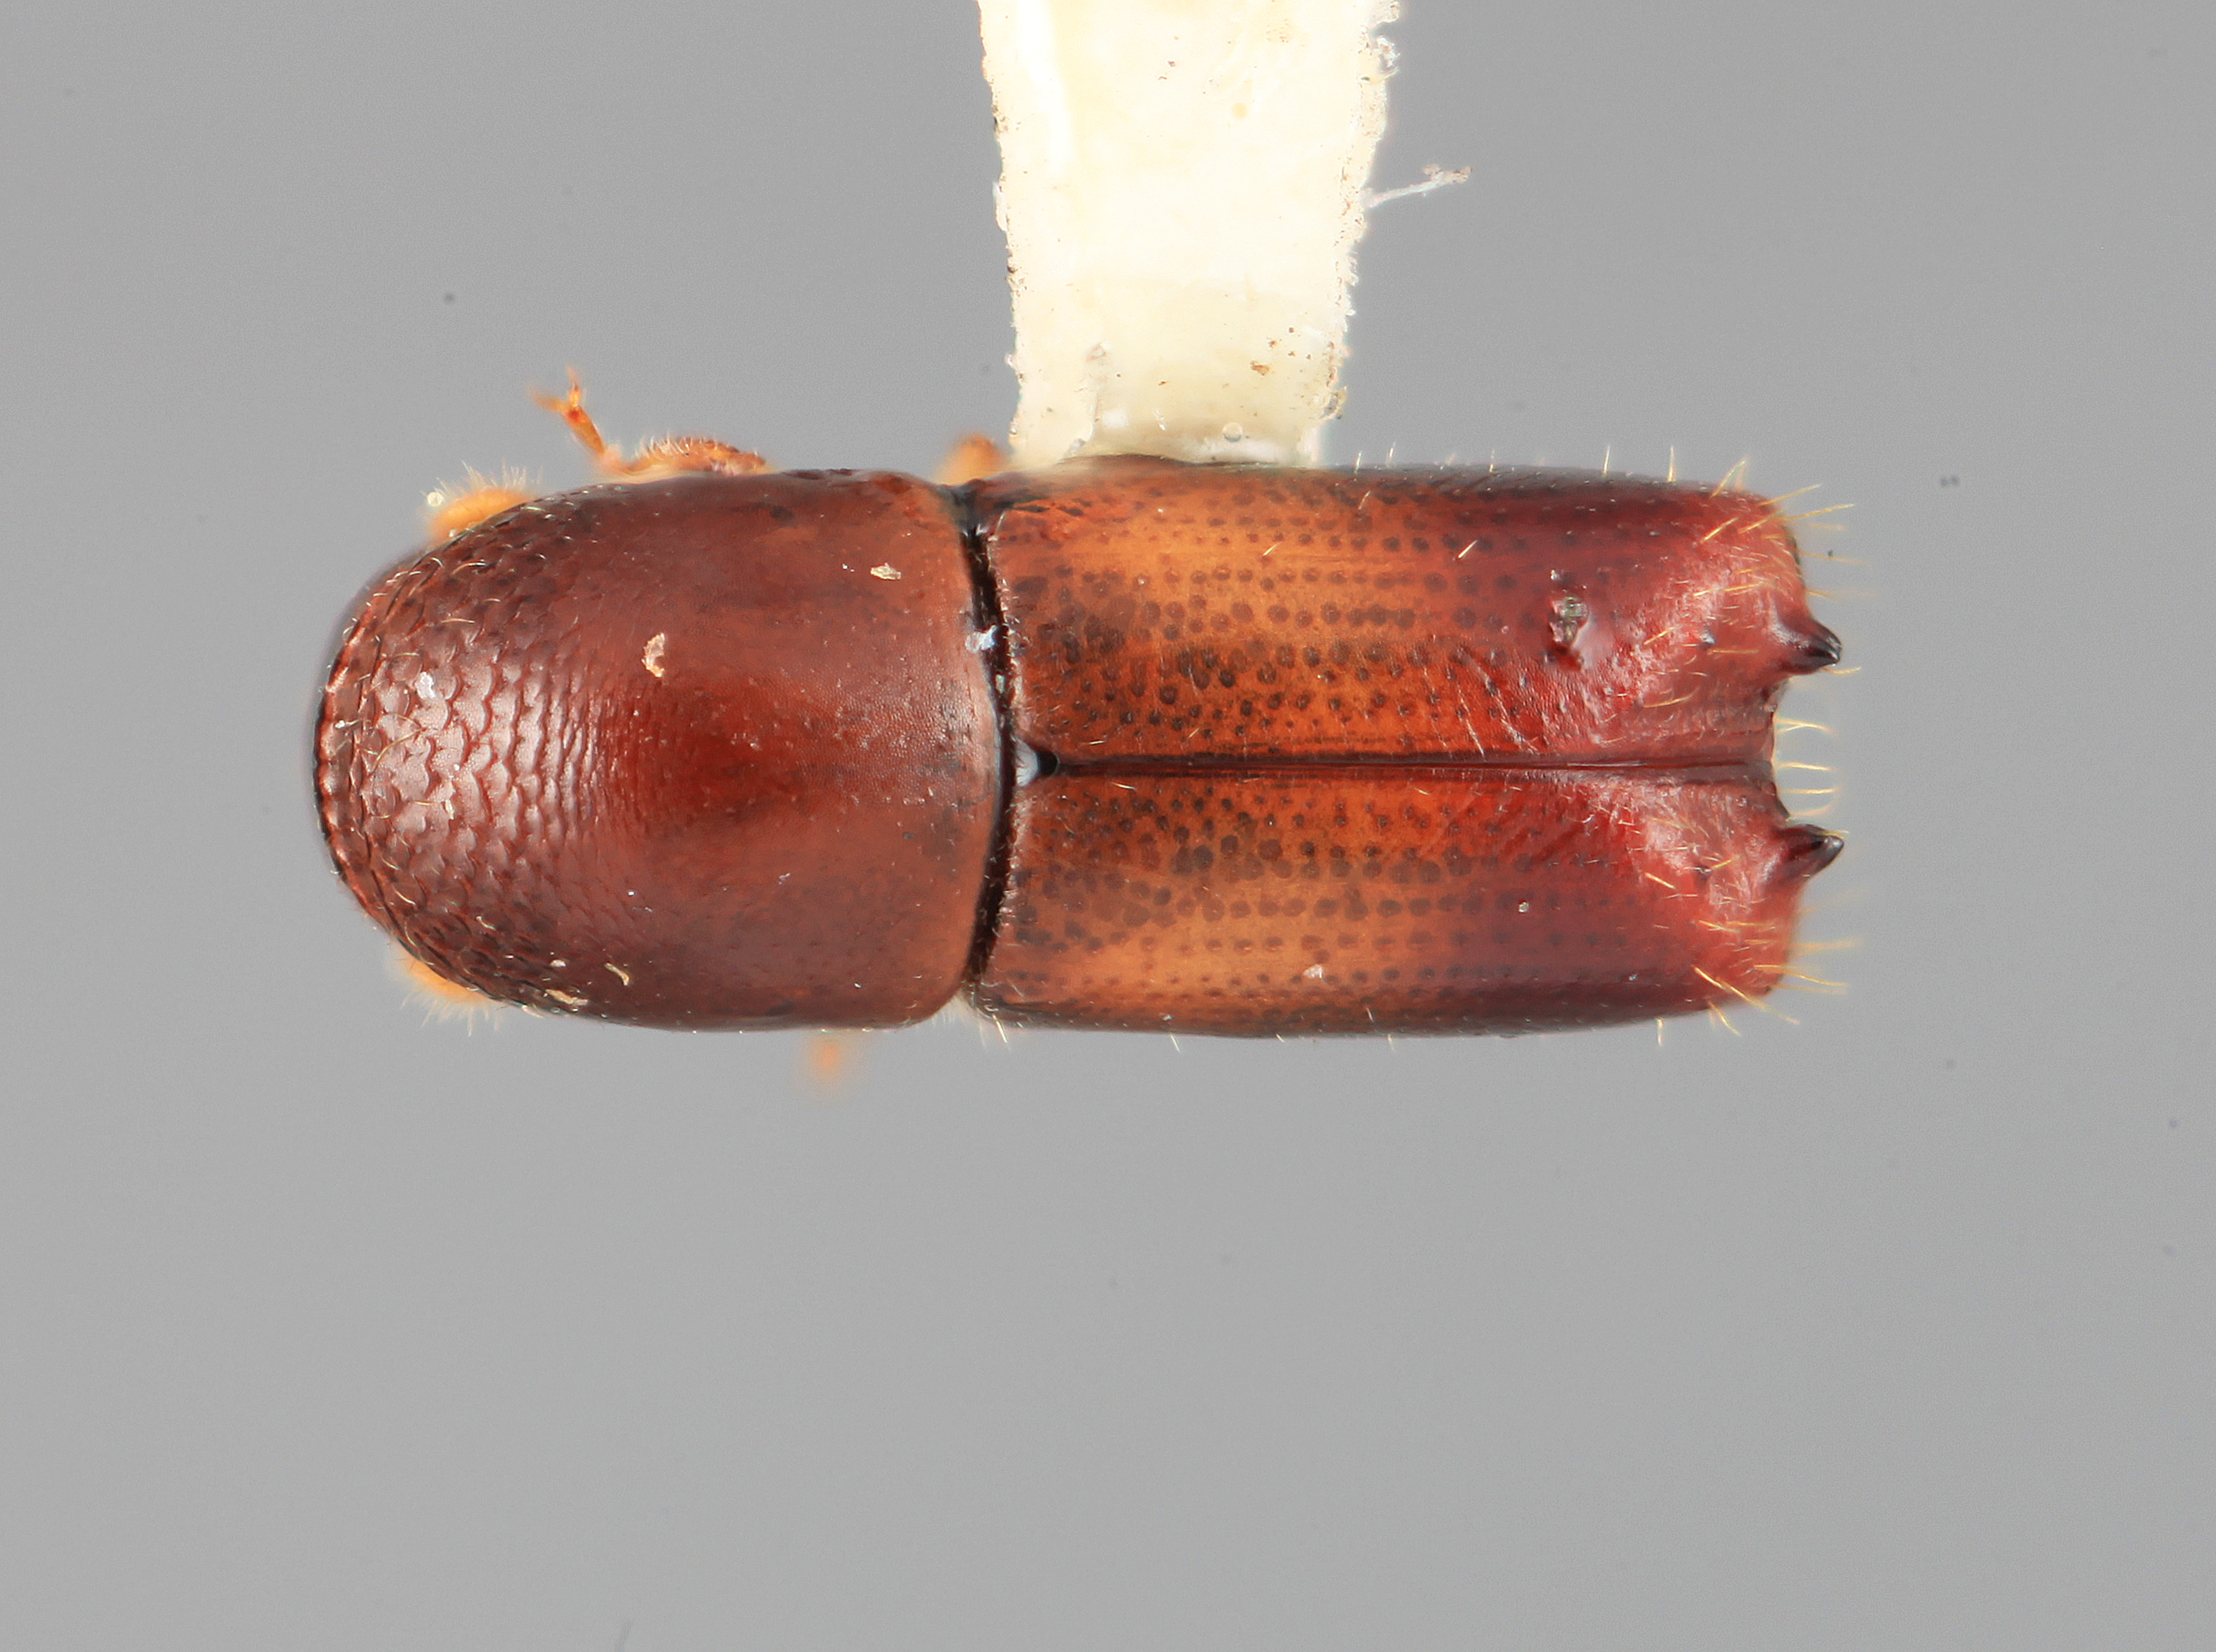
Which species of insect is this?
Monarthrum bidentatum
